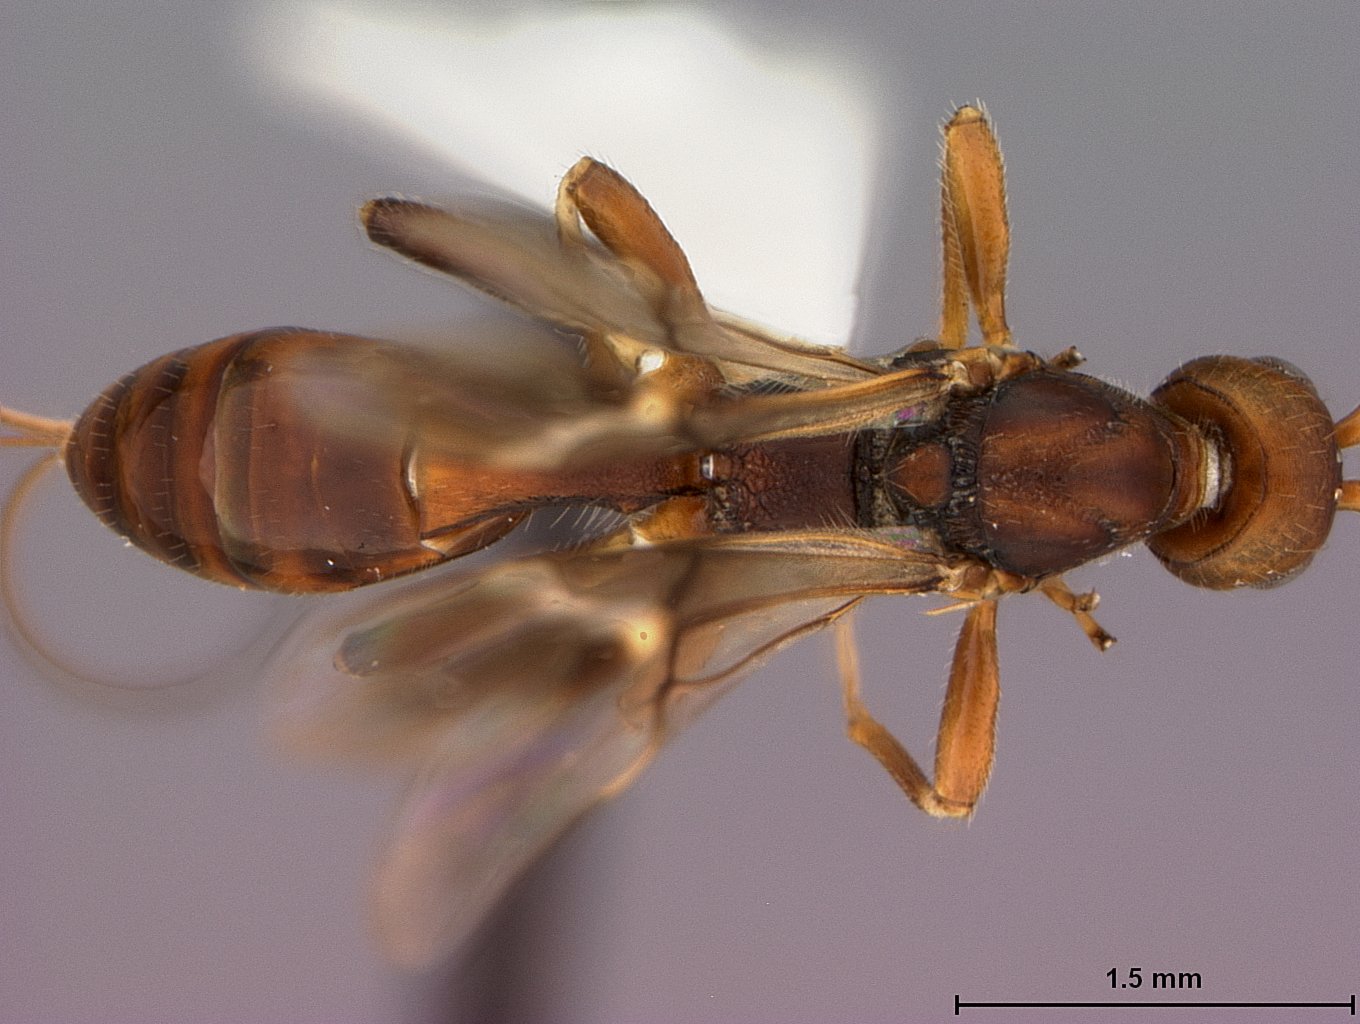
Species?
Spathius comes
